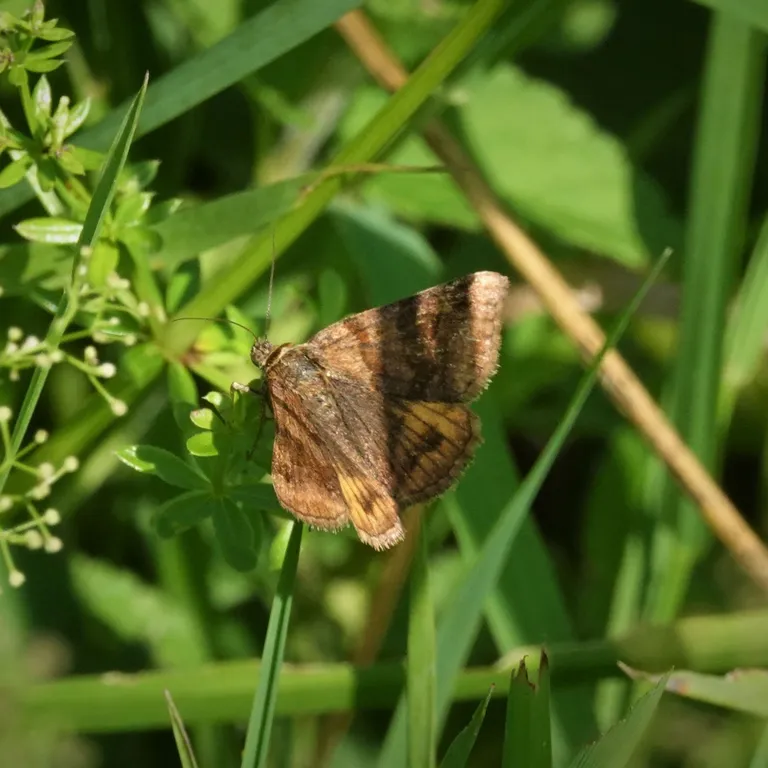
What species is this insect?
Euclidia glyphica
